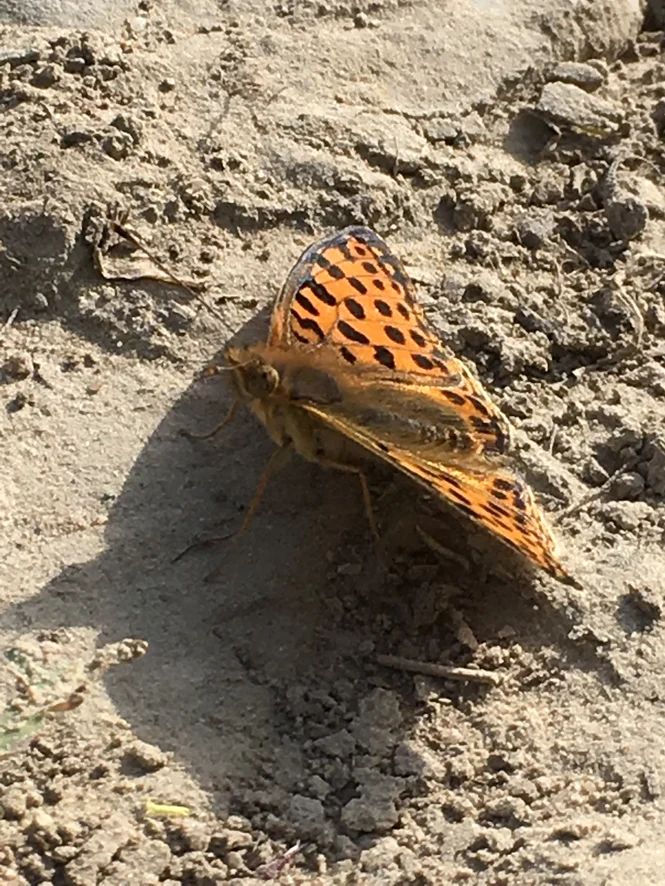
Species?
Issoria lathonia
